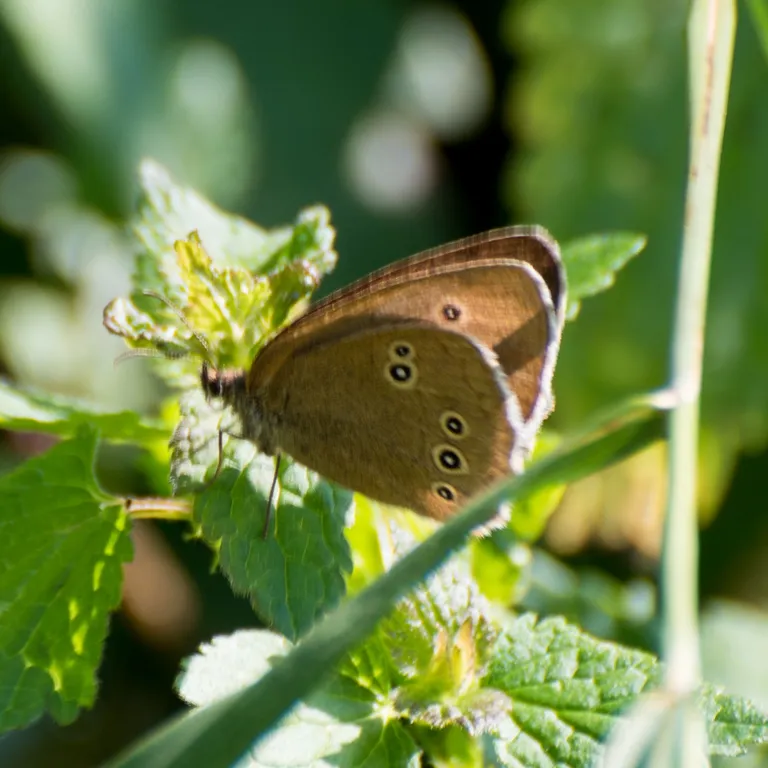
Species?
Aphantopus hyperantus
